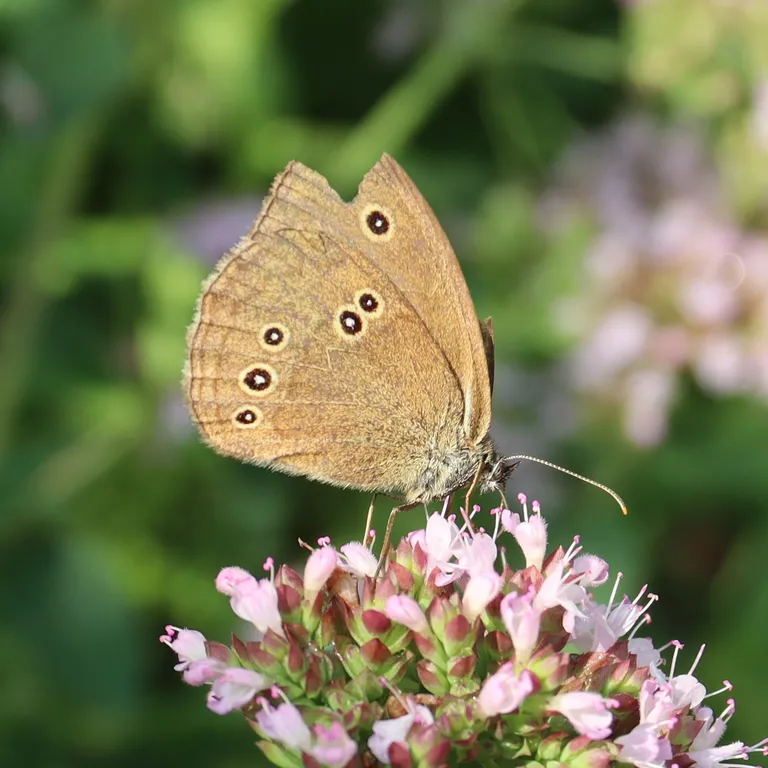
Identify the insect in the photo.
Aphantopus hyperantus
